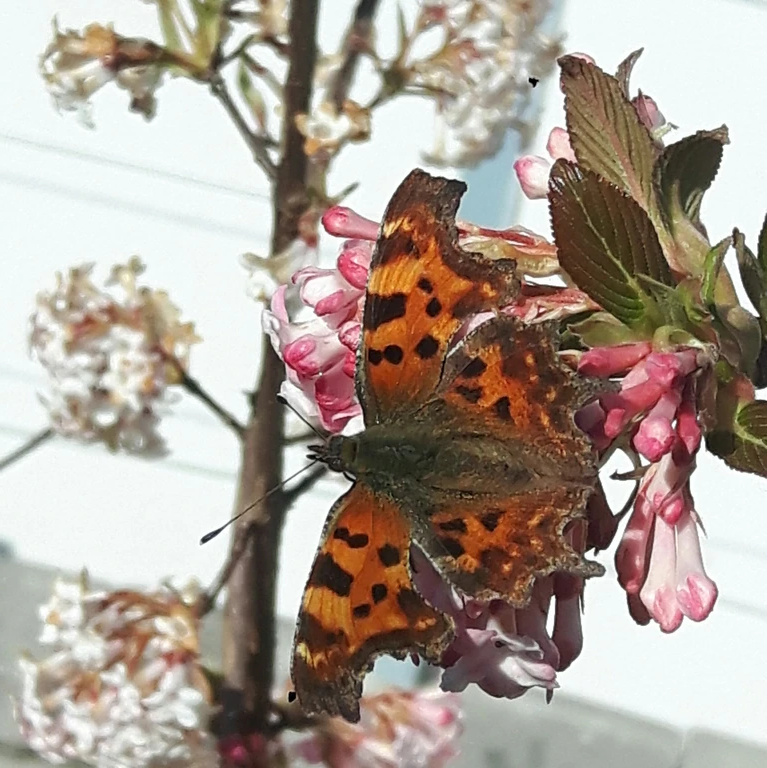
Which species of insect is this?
Polygonia c-album
